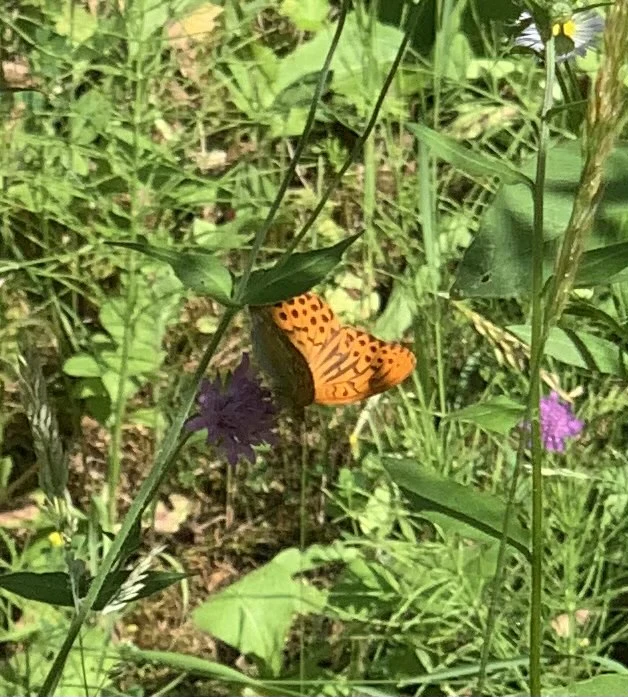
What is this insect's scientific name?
Argynnis paphia
